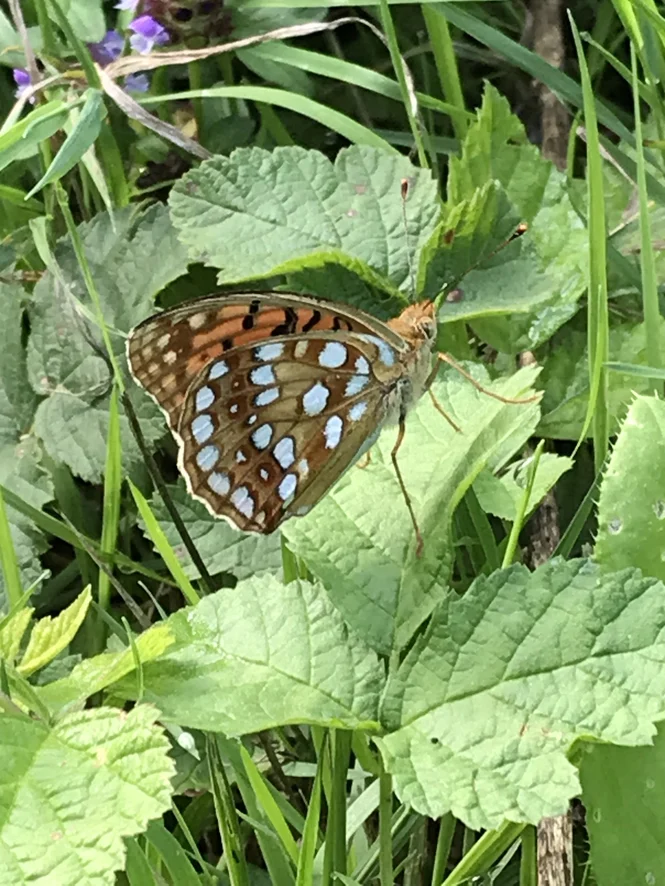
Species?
Fabriciana adippe
